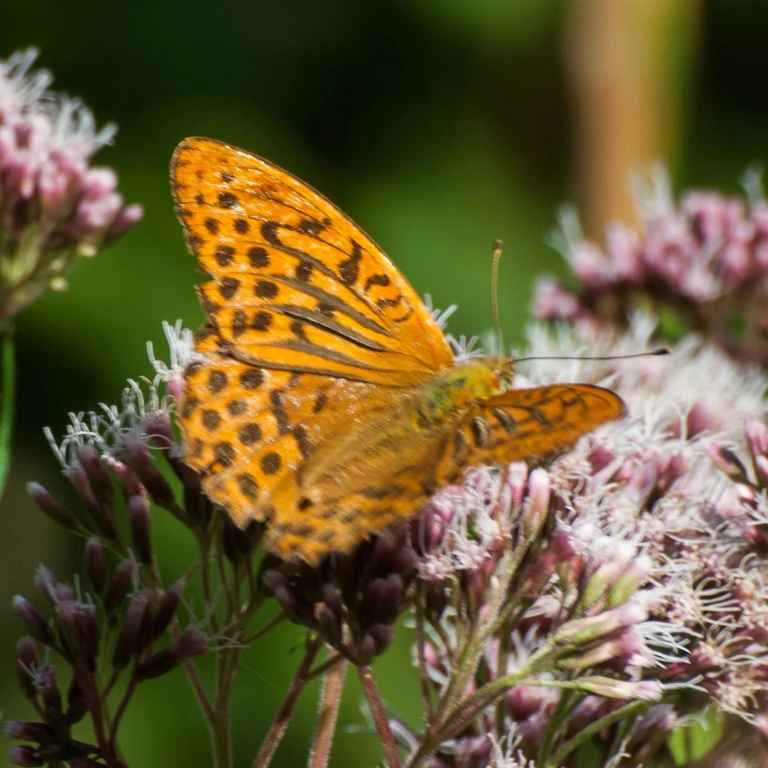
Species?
Argynnis paphia
